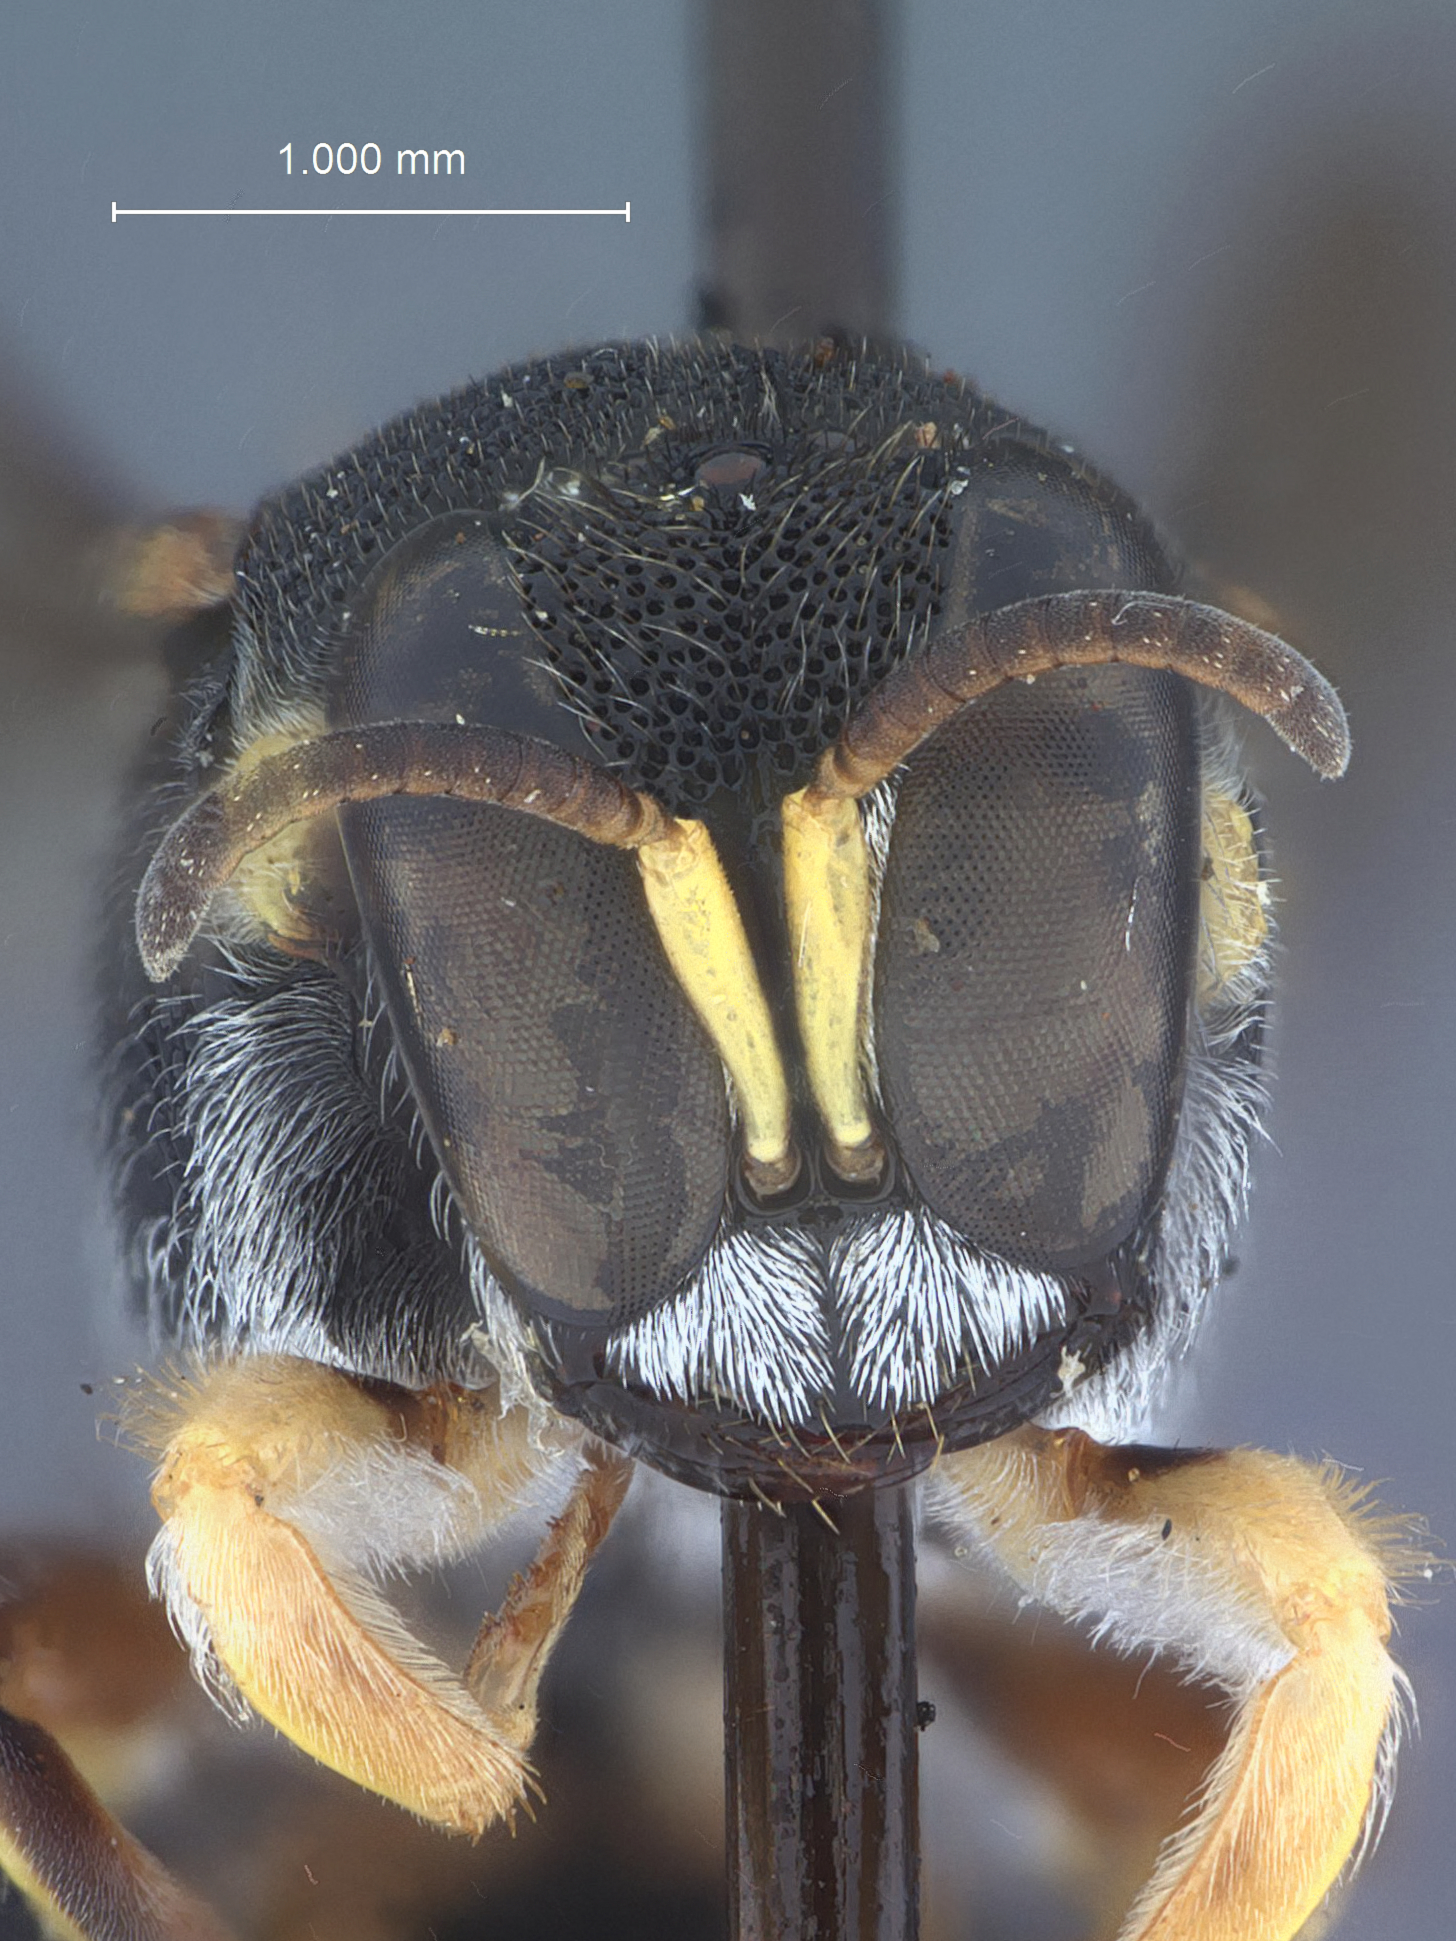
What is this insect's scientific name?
Lestica constricta
